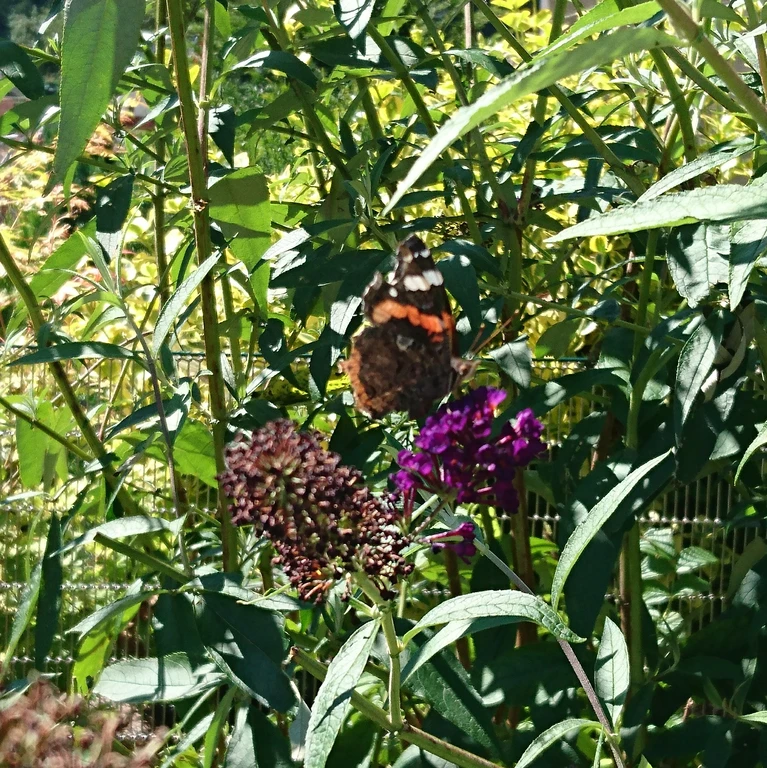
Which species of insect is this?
Vanessa atalanta
